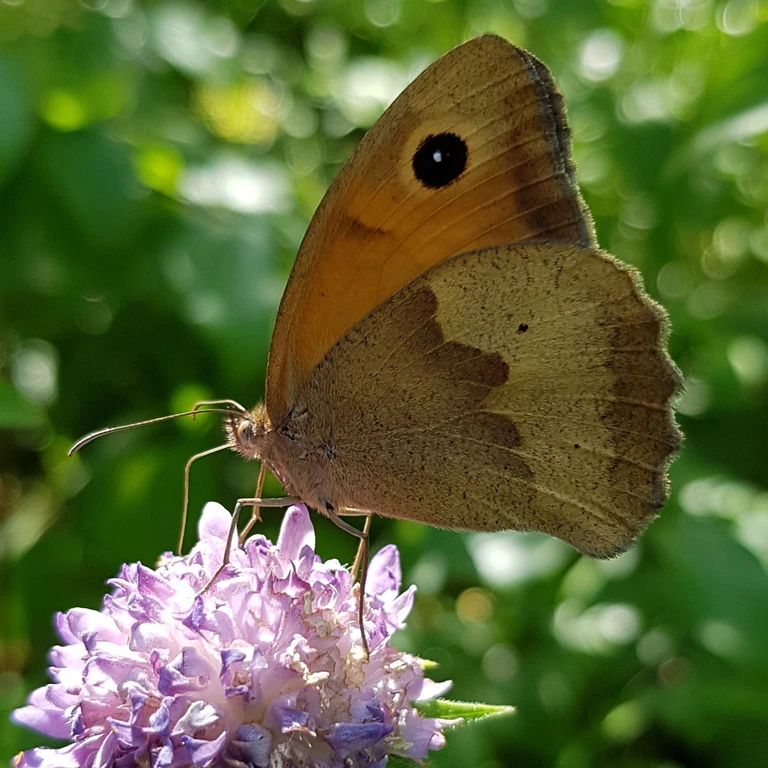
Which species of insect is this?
Maniola jurtina
